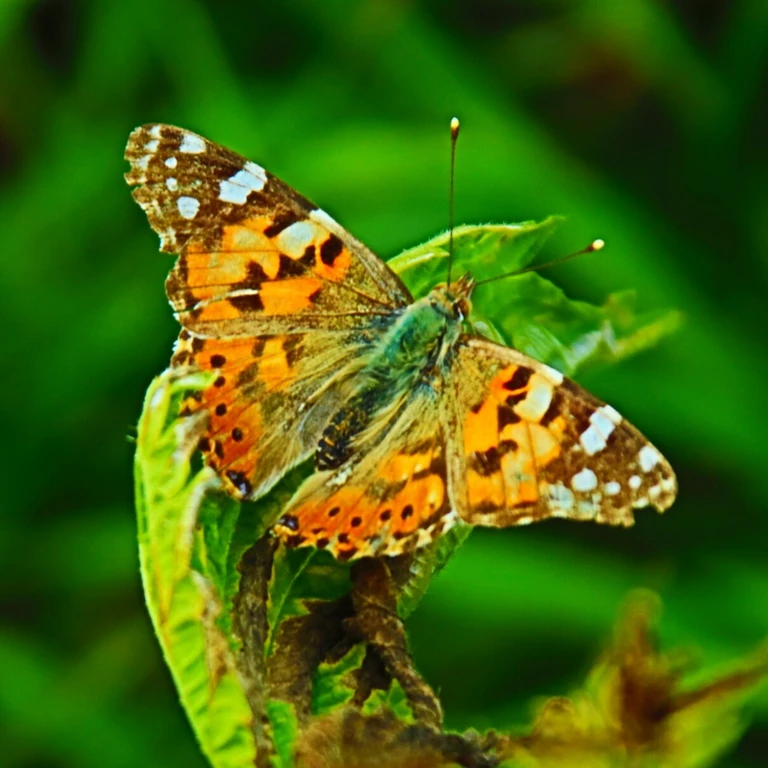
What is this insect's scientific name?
Vanessa cardui
